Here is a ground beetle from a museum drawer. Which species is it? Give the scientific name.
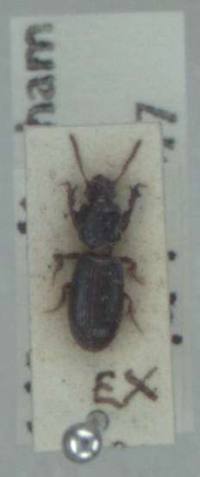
Clivina fossor
